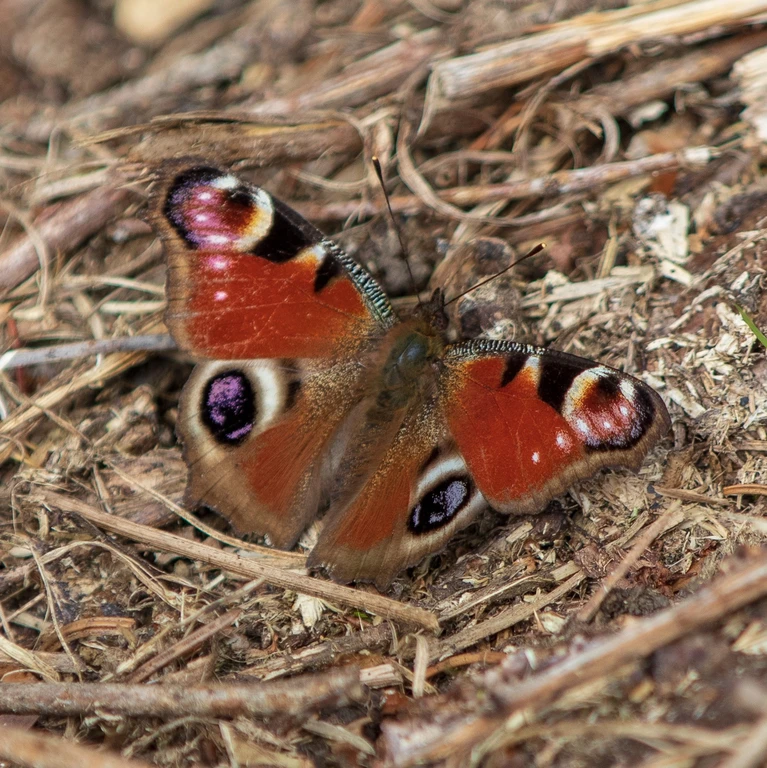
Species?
Aglais io
